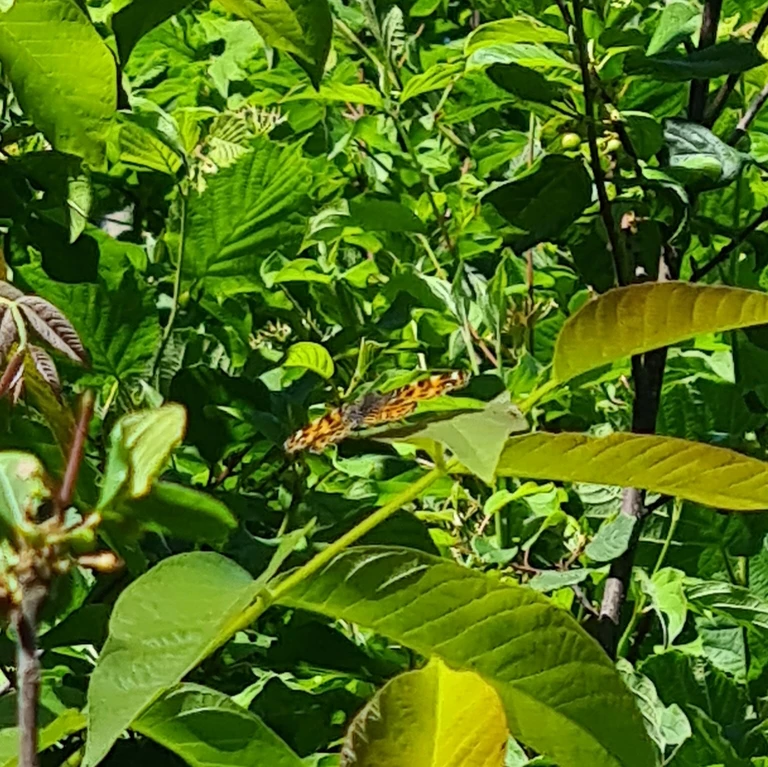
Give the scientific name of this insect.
Araschnia levana
